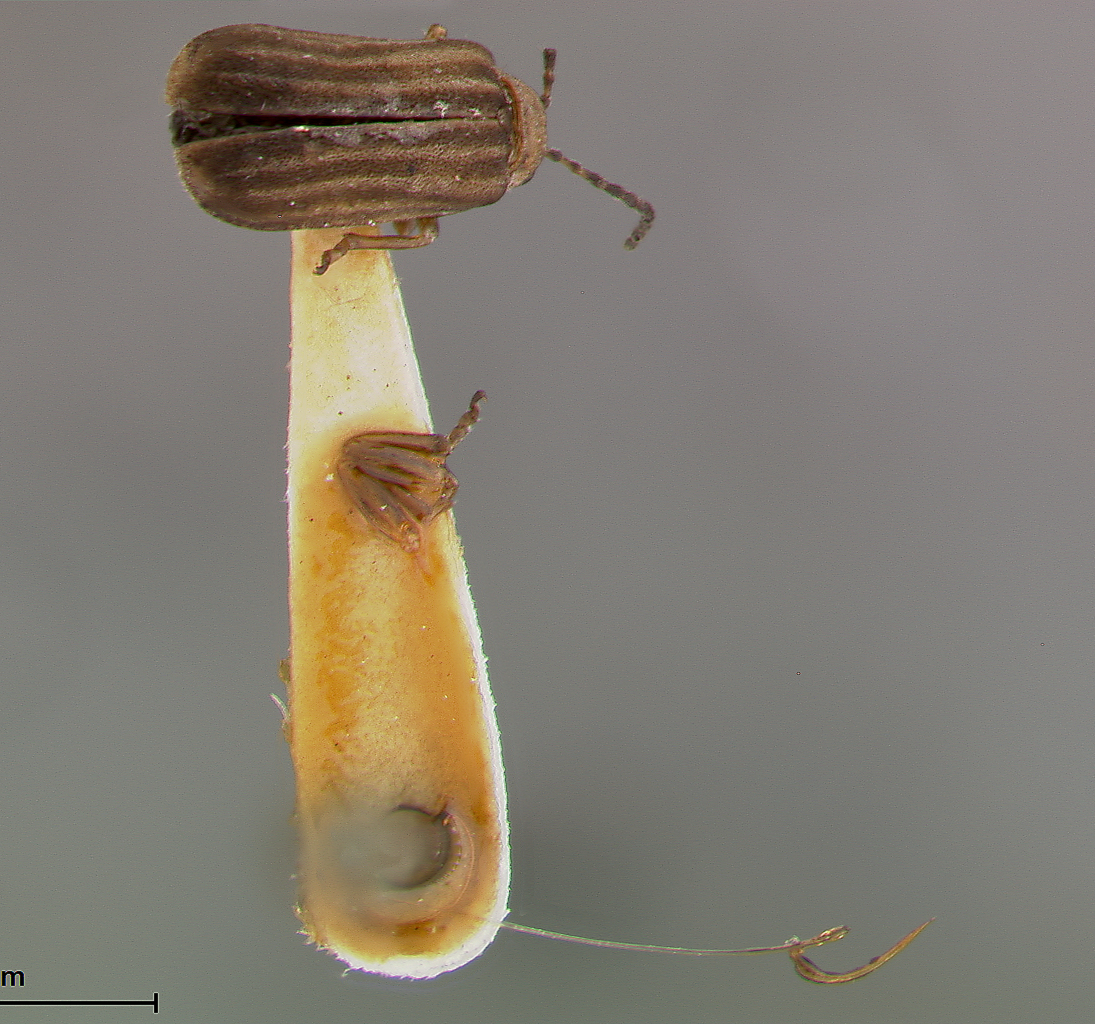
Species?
Galerucella hexarhabdota
